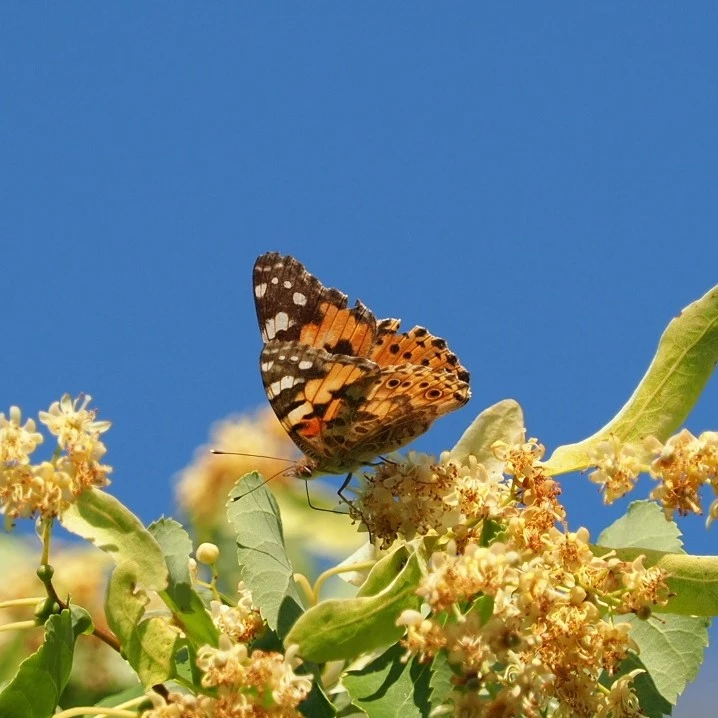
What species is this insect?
Vanessa cardui
